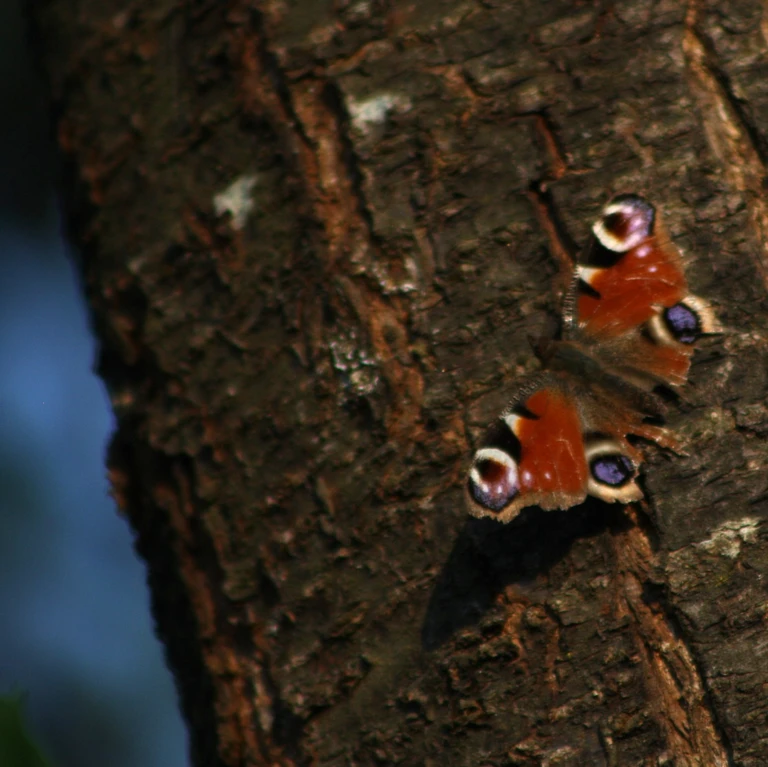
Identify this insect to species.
Aglais io
